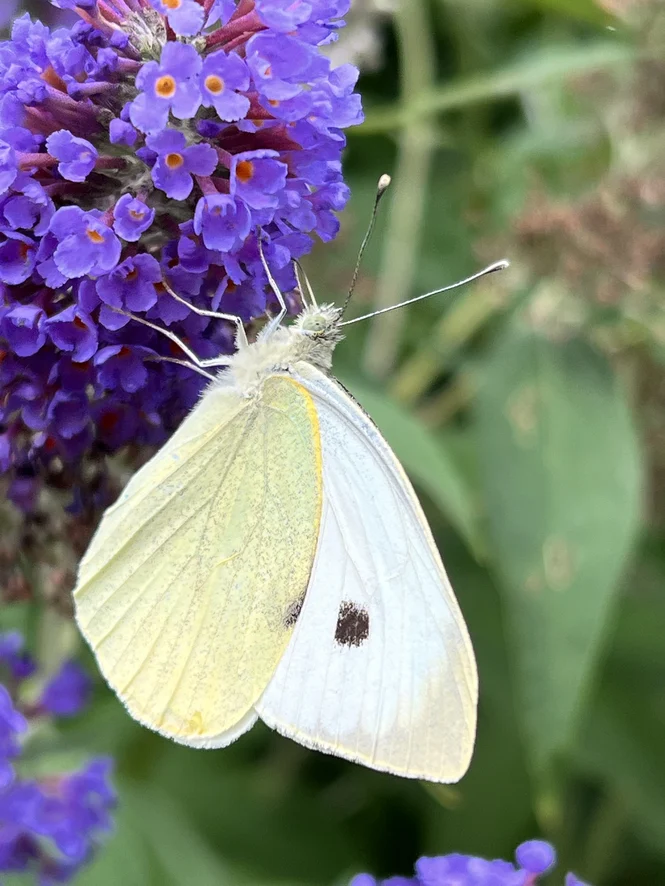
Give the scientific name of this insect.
Pieris brassicae
